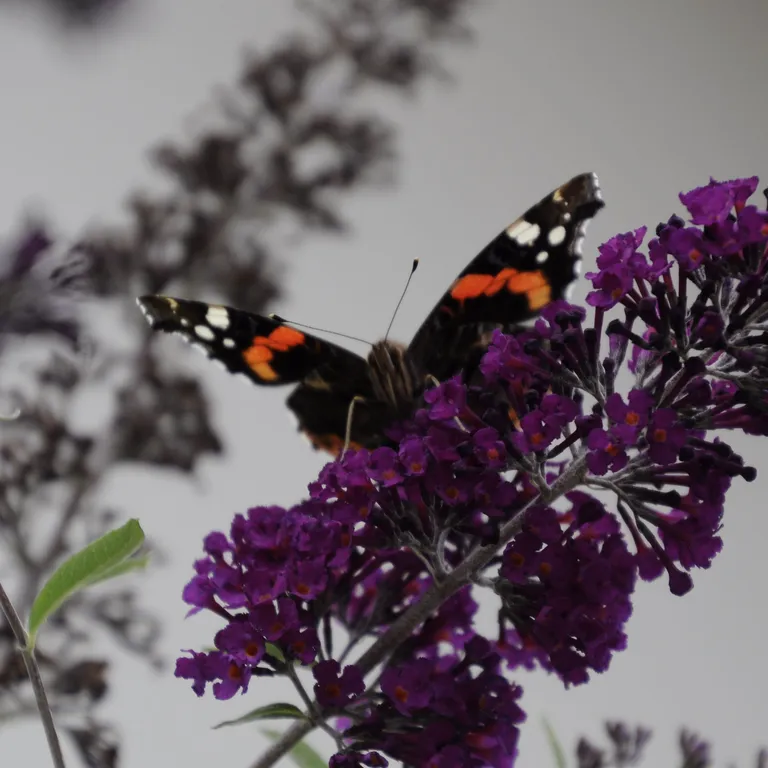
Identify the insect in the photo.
Vanessa atalanta
